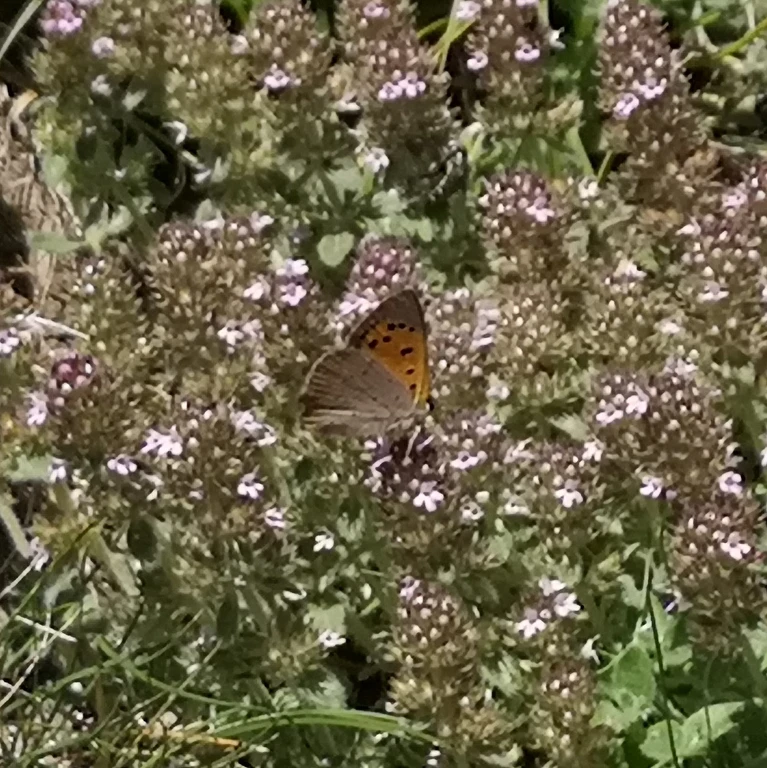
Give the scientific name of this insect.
Lycaena phlaeas
